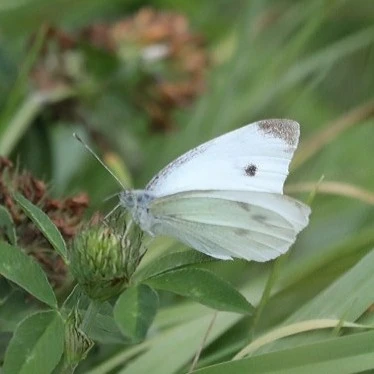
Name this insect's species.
Pieris rapae
